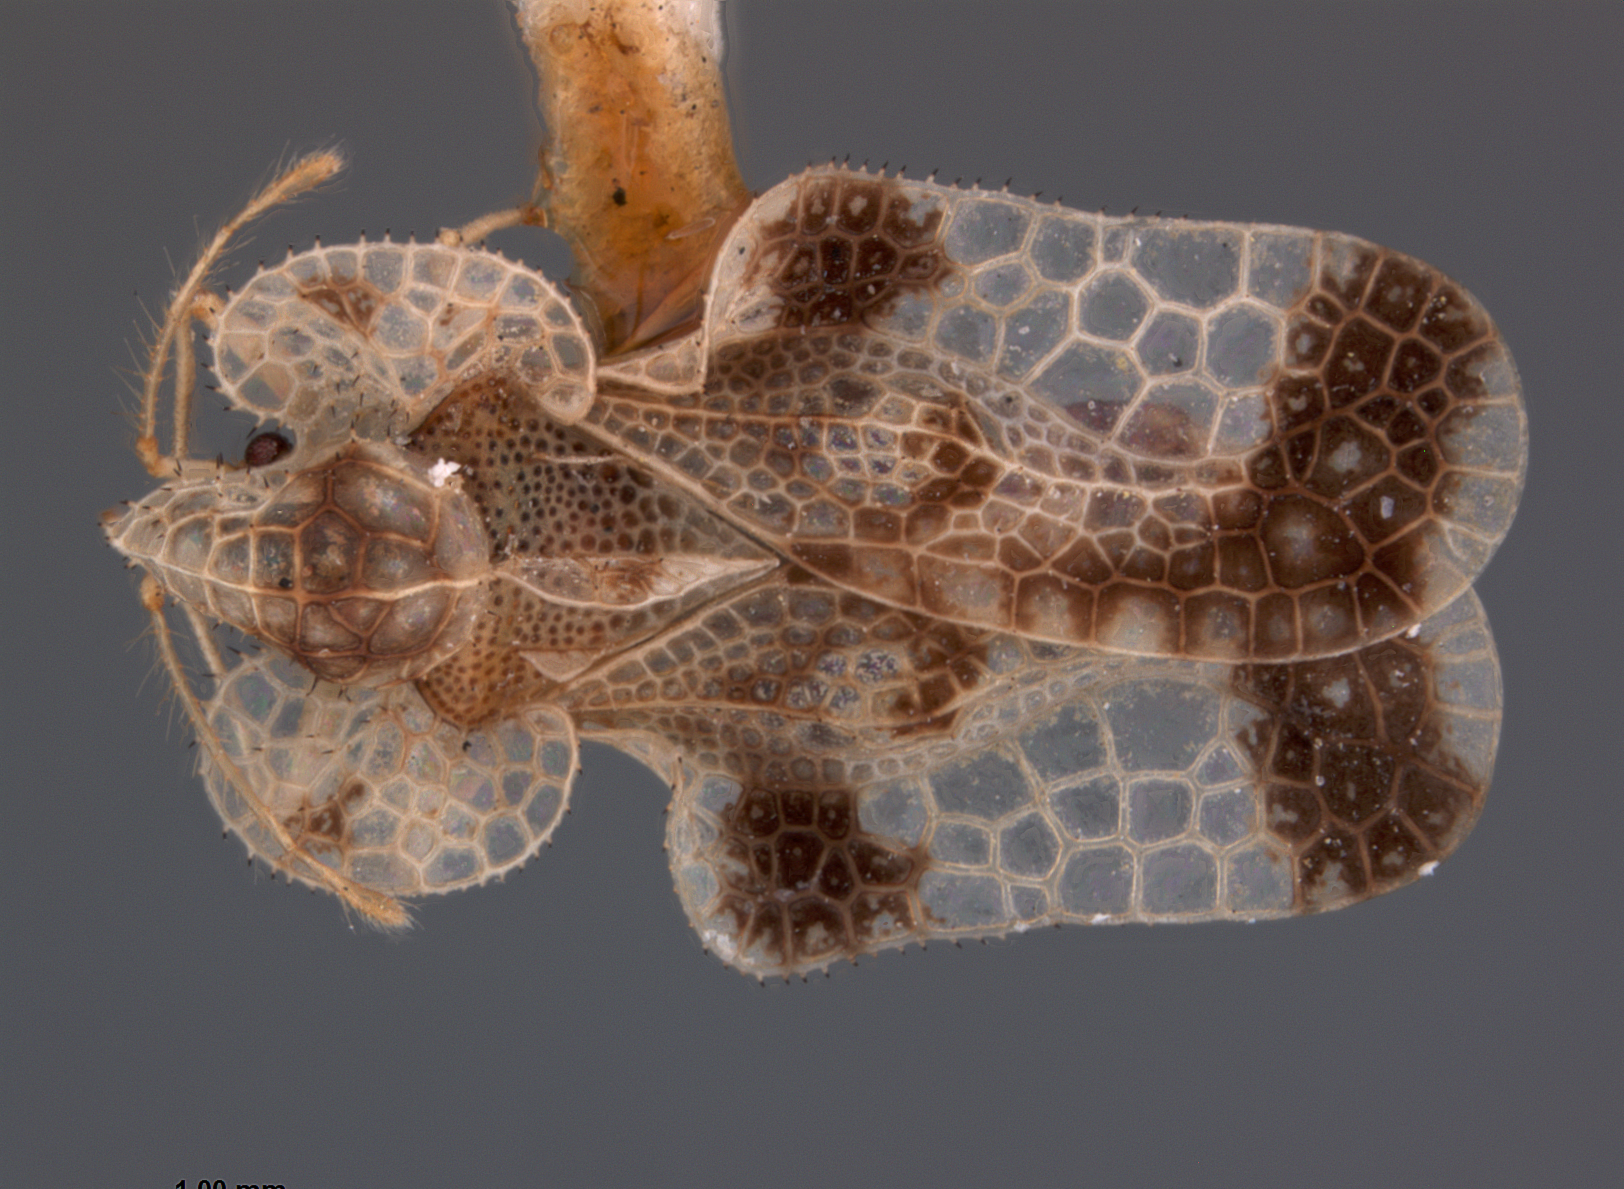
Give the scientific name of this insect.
Corythucha cerasi
